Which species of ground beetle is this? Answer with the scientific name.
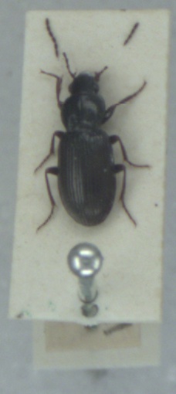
Pterostichus diligens
